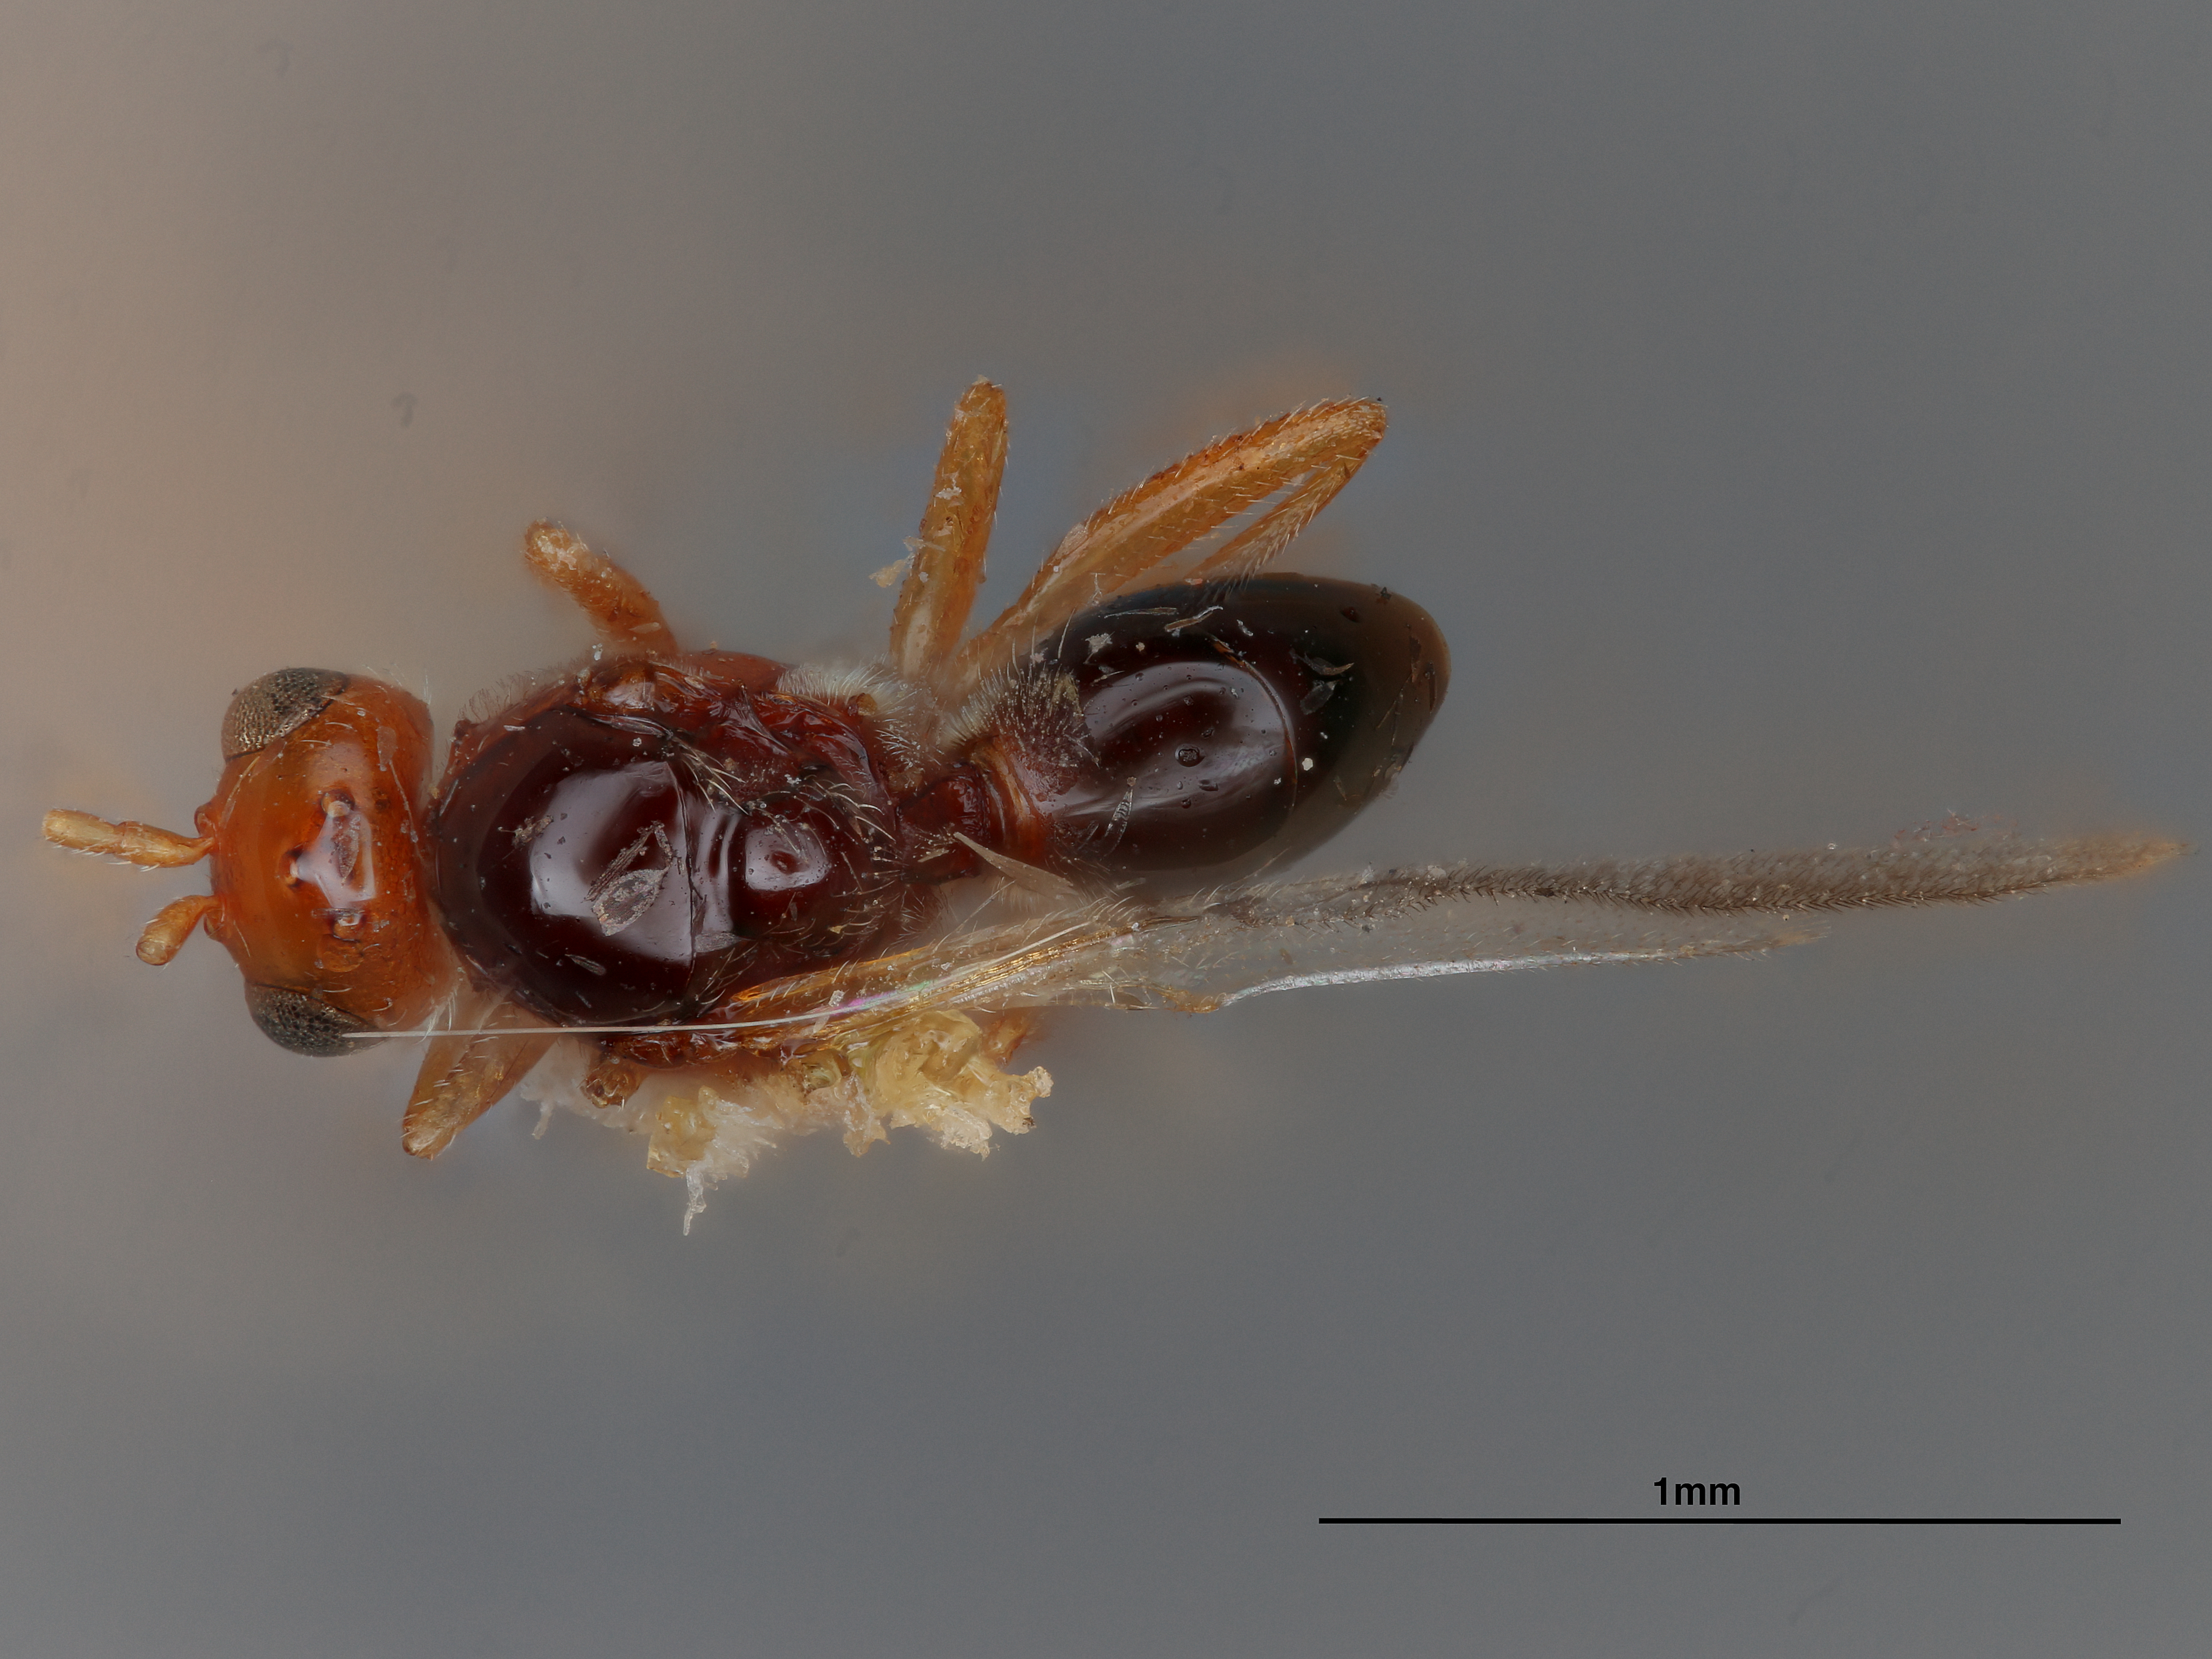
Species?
Dylita coloradensis
